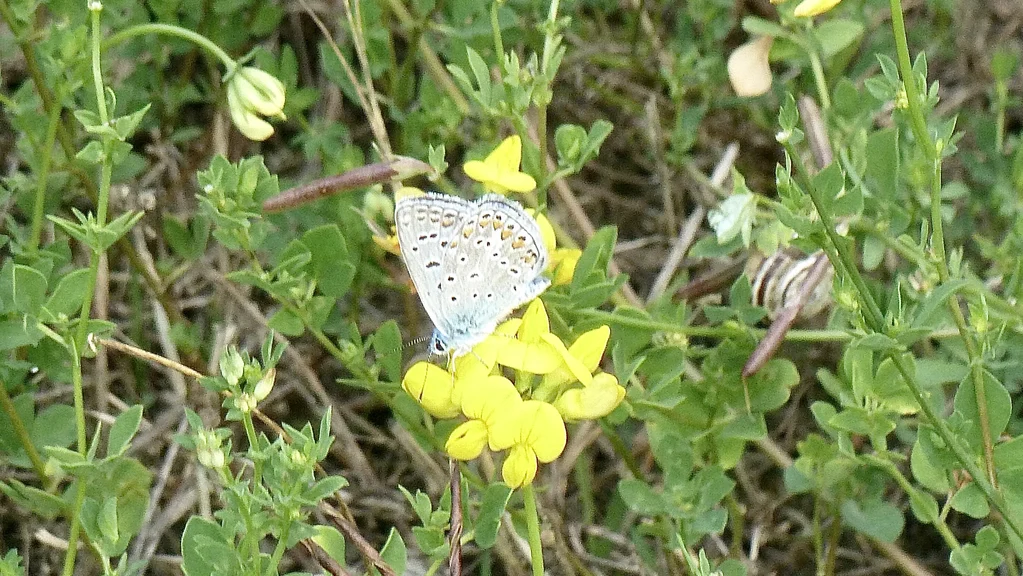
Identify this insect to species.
Polyommatus icarus
